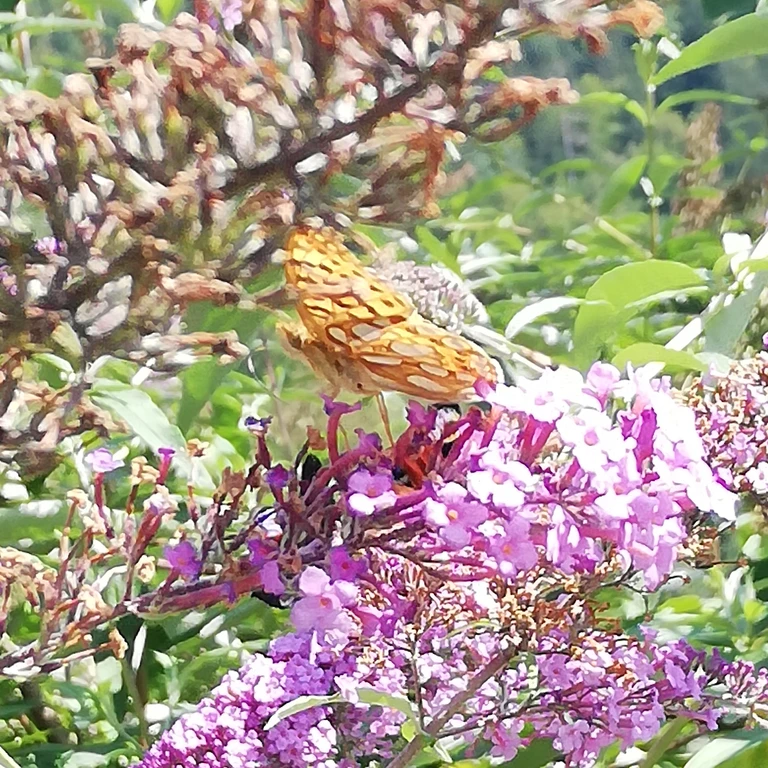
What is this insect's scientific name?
Issoria lathonia
